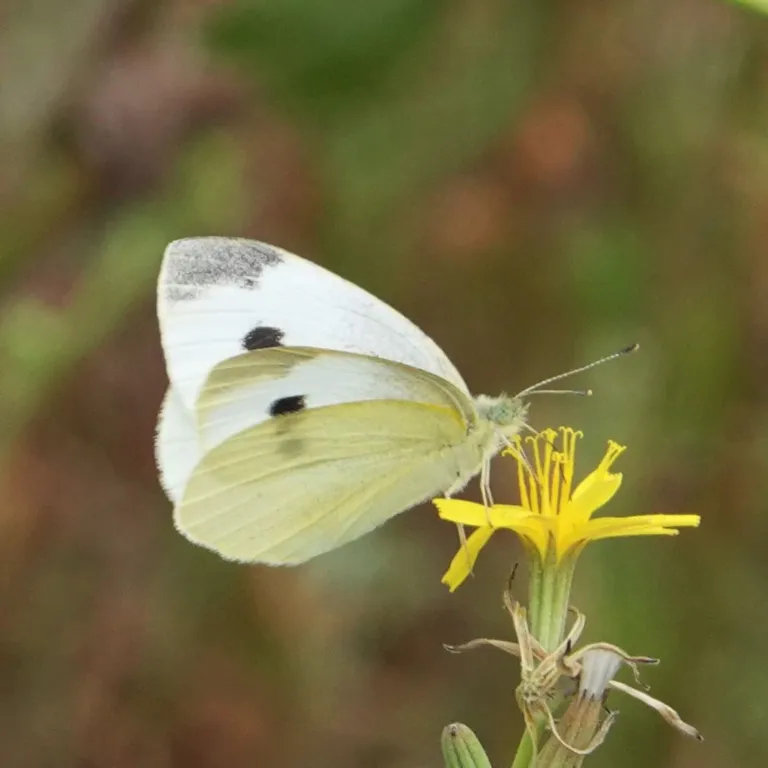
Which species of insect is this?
Pieris rapae
